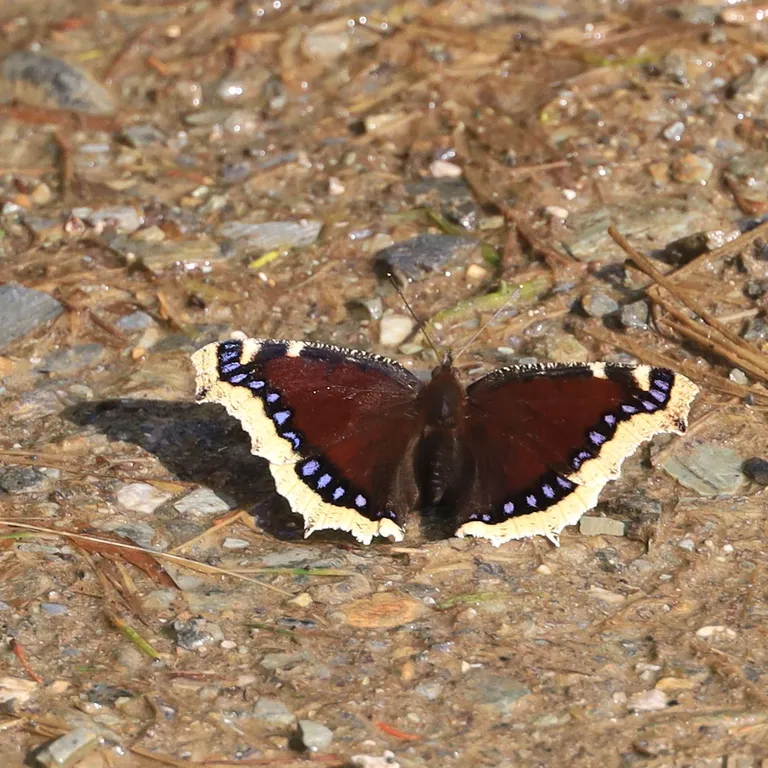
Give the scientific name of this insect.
Nymphalis antiopa
